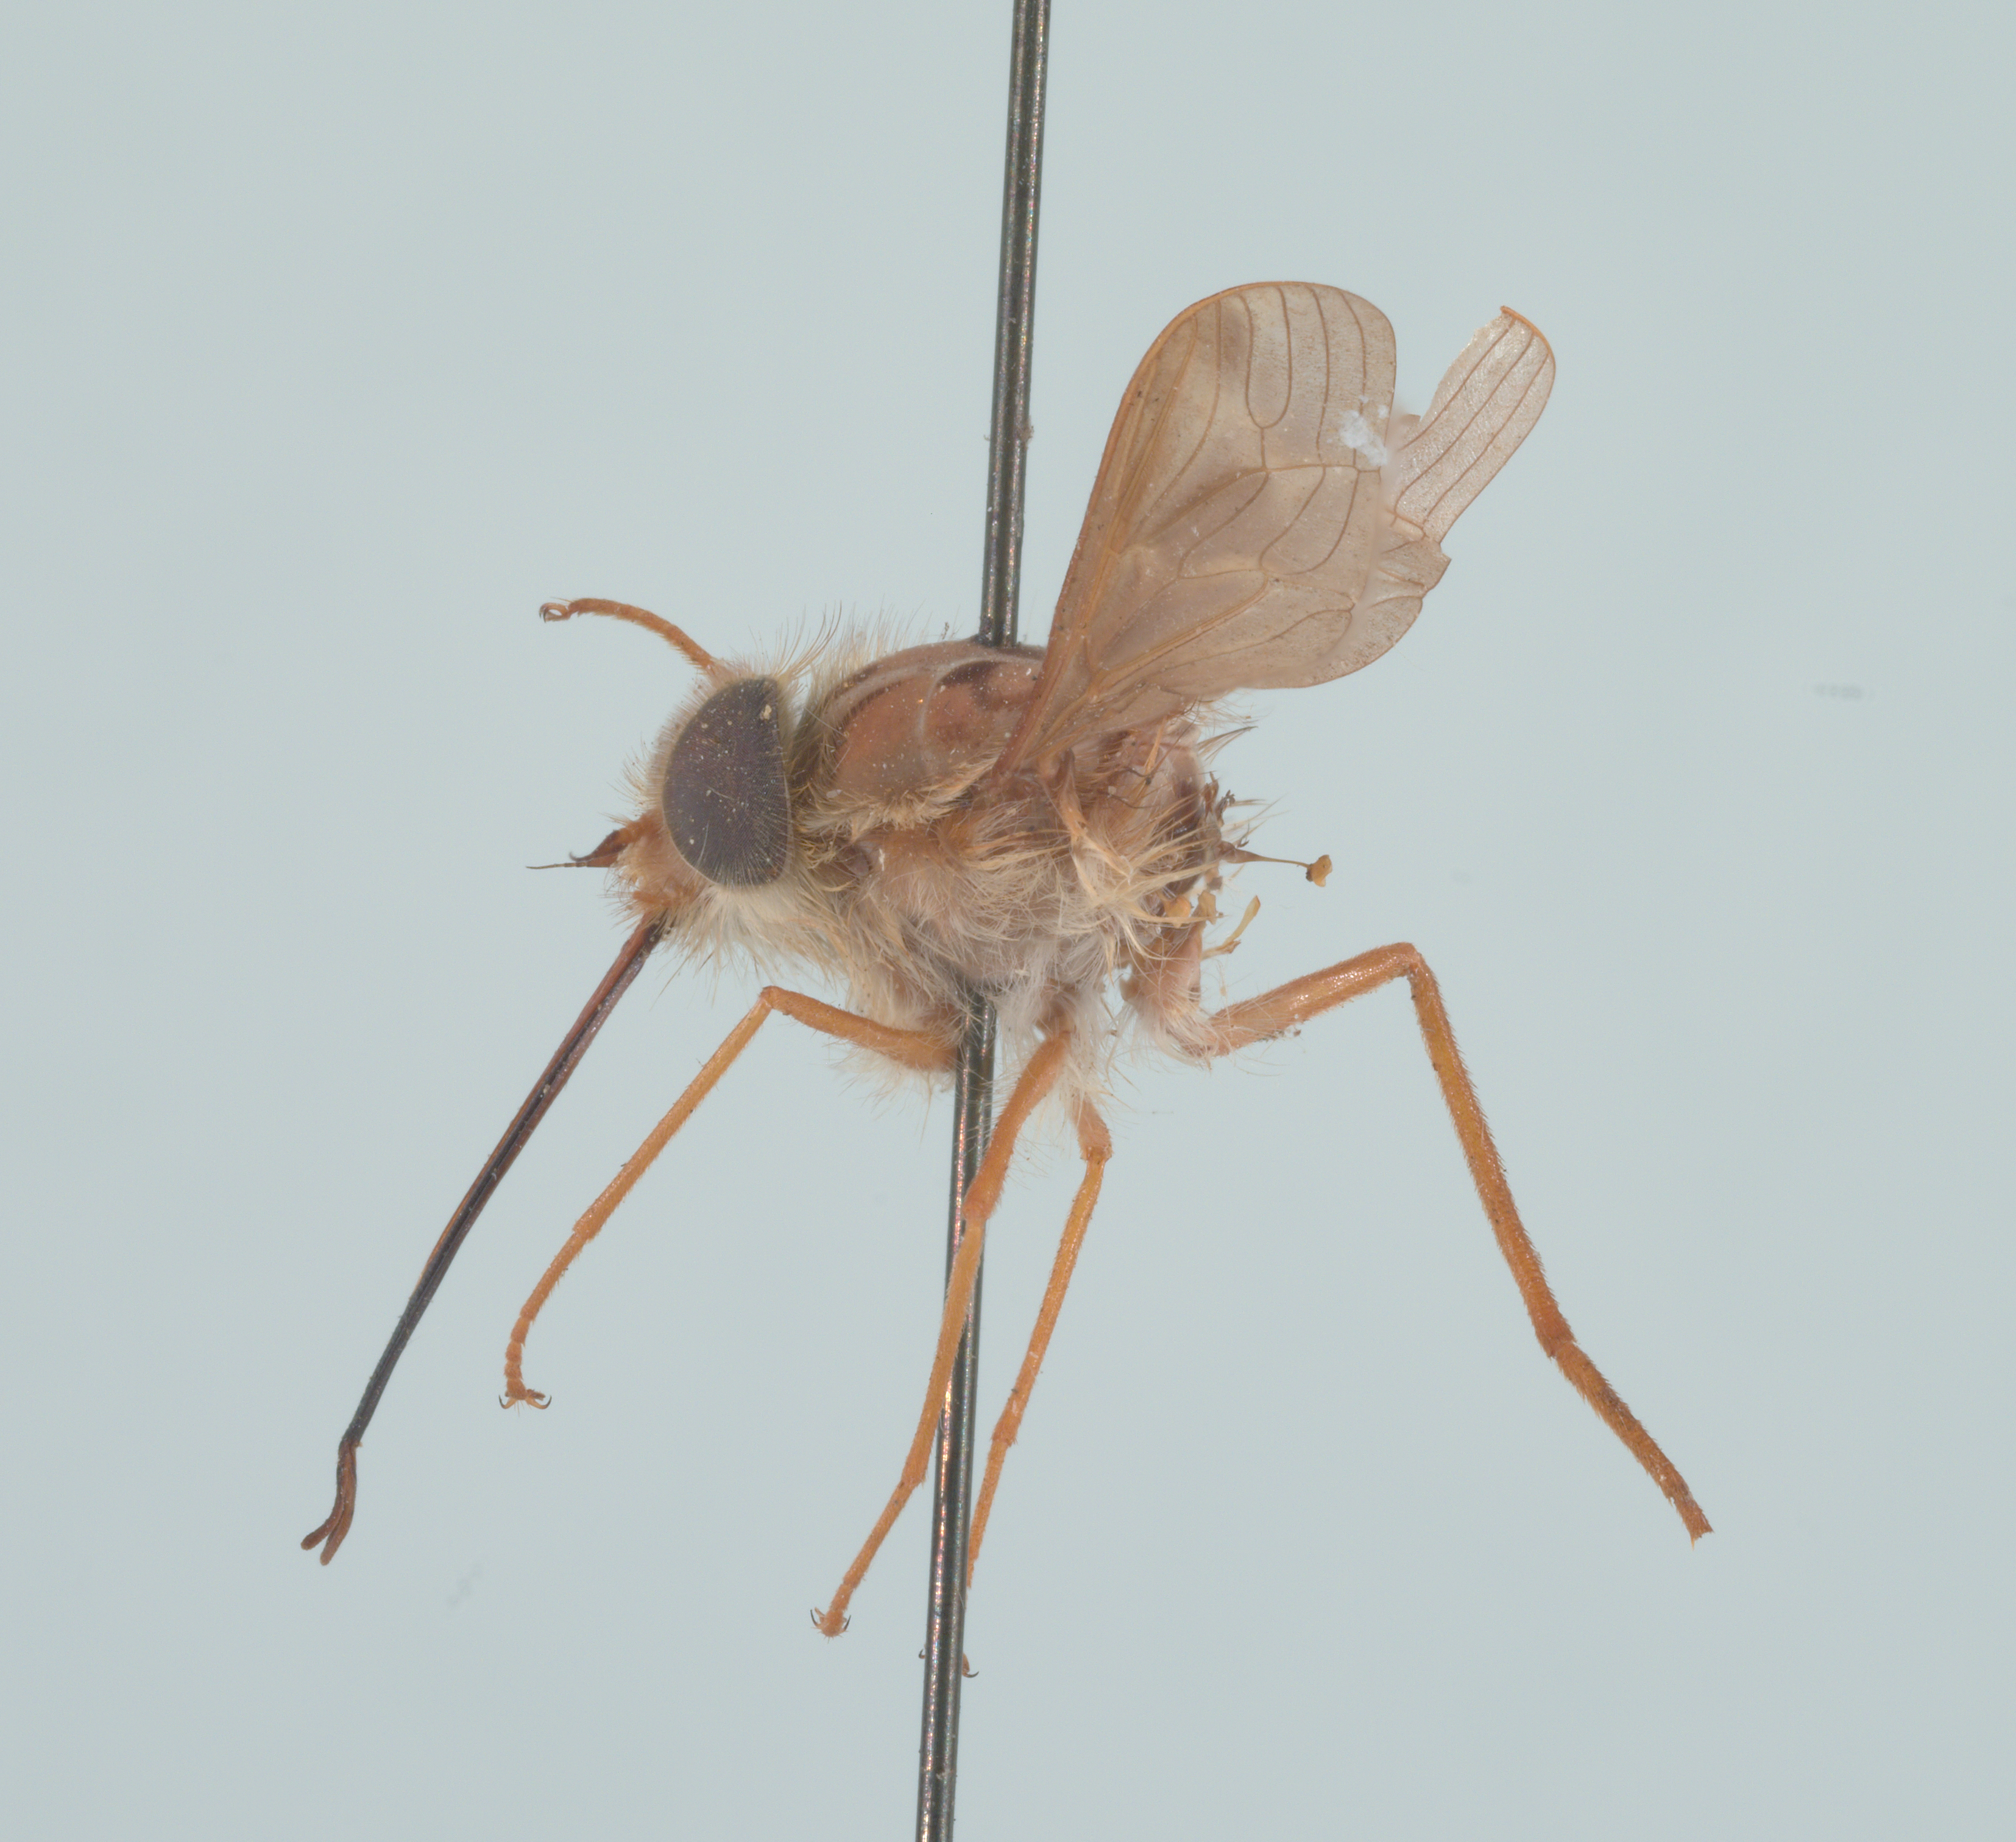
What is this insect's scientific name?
Hirmoneura nubipennis (also Trichophthalma nubipennis)
